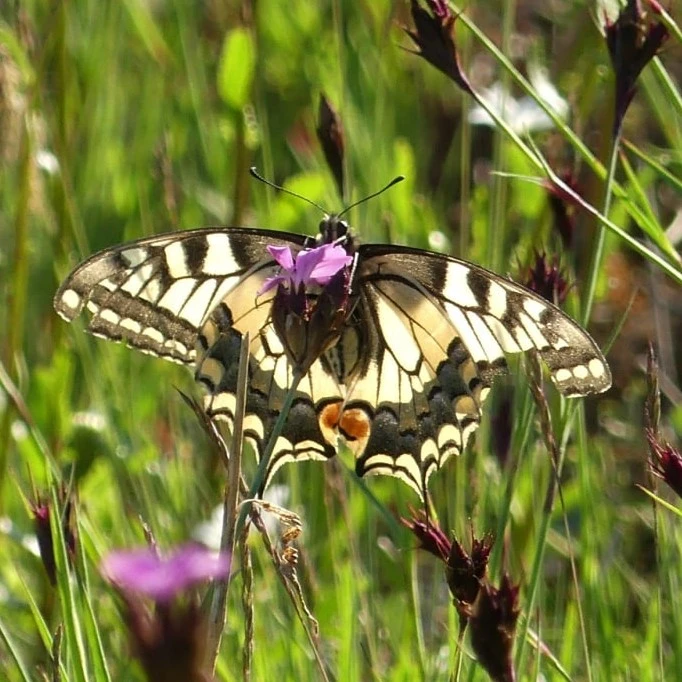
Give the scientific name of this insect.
Papilio machaon
